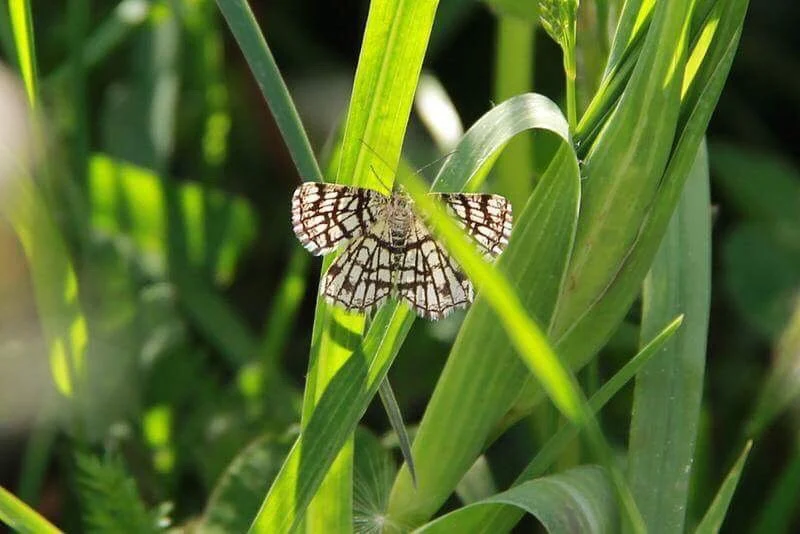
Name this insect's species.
Chiasmia clathrata
